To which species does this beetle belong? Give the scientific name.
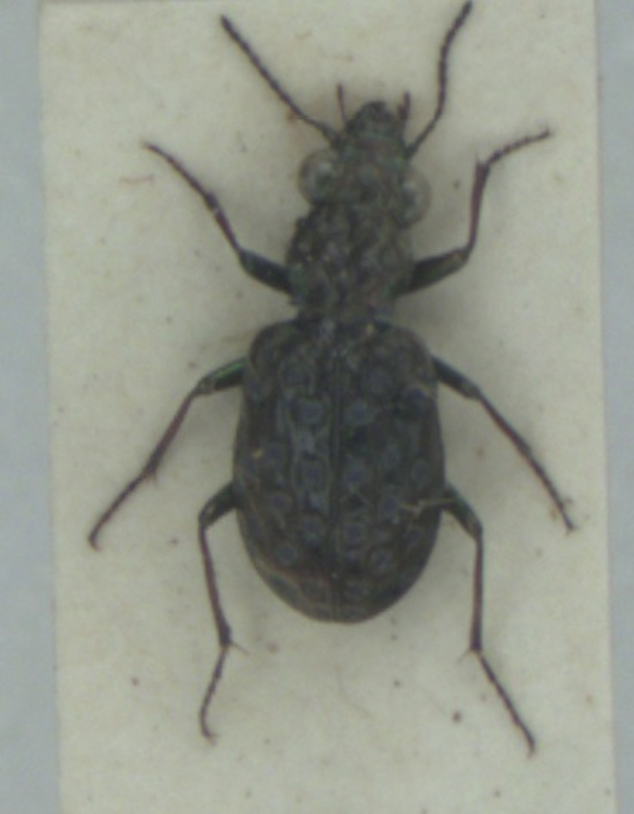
Elaphrus cupreus
